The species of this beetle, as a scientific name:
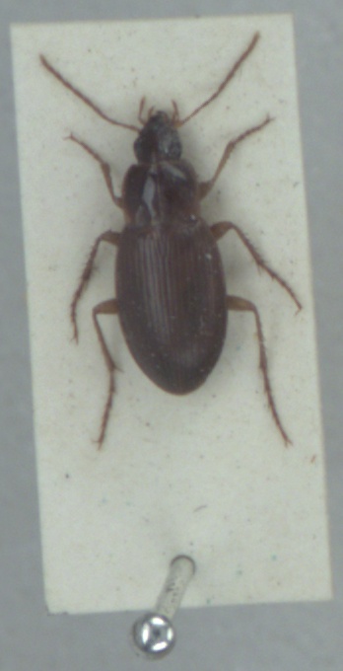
Calathus mollis
